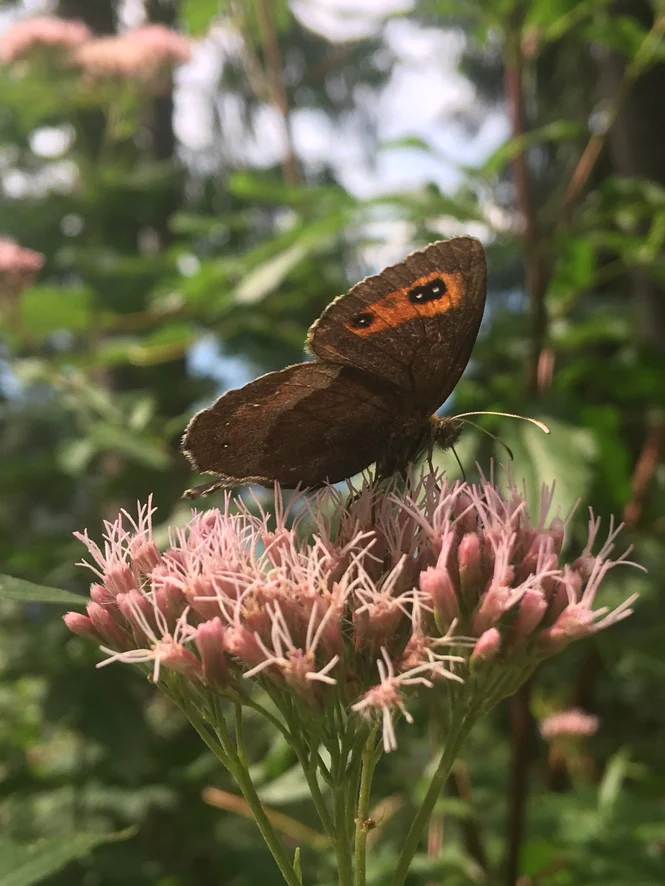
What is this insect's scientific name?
Erebia aethiops
